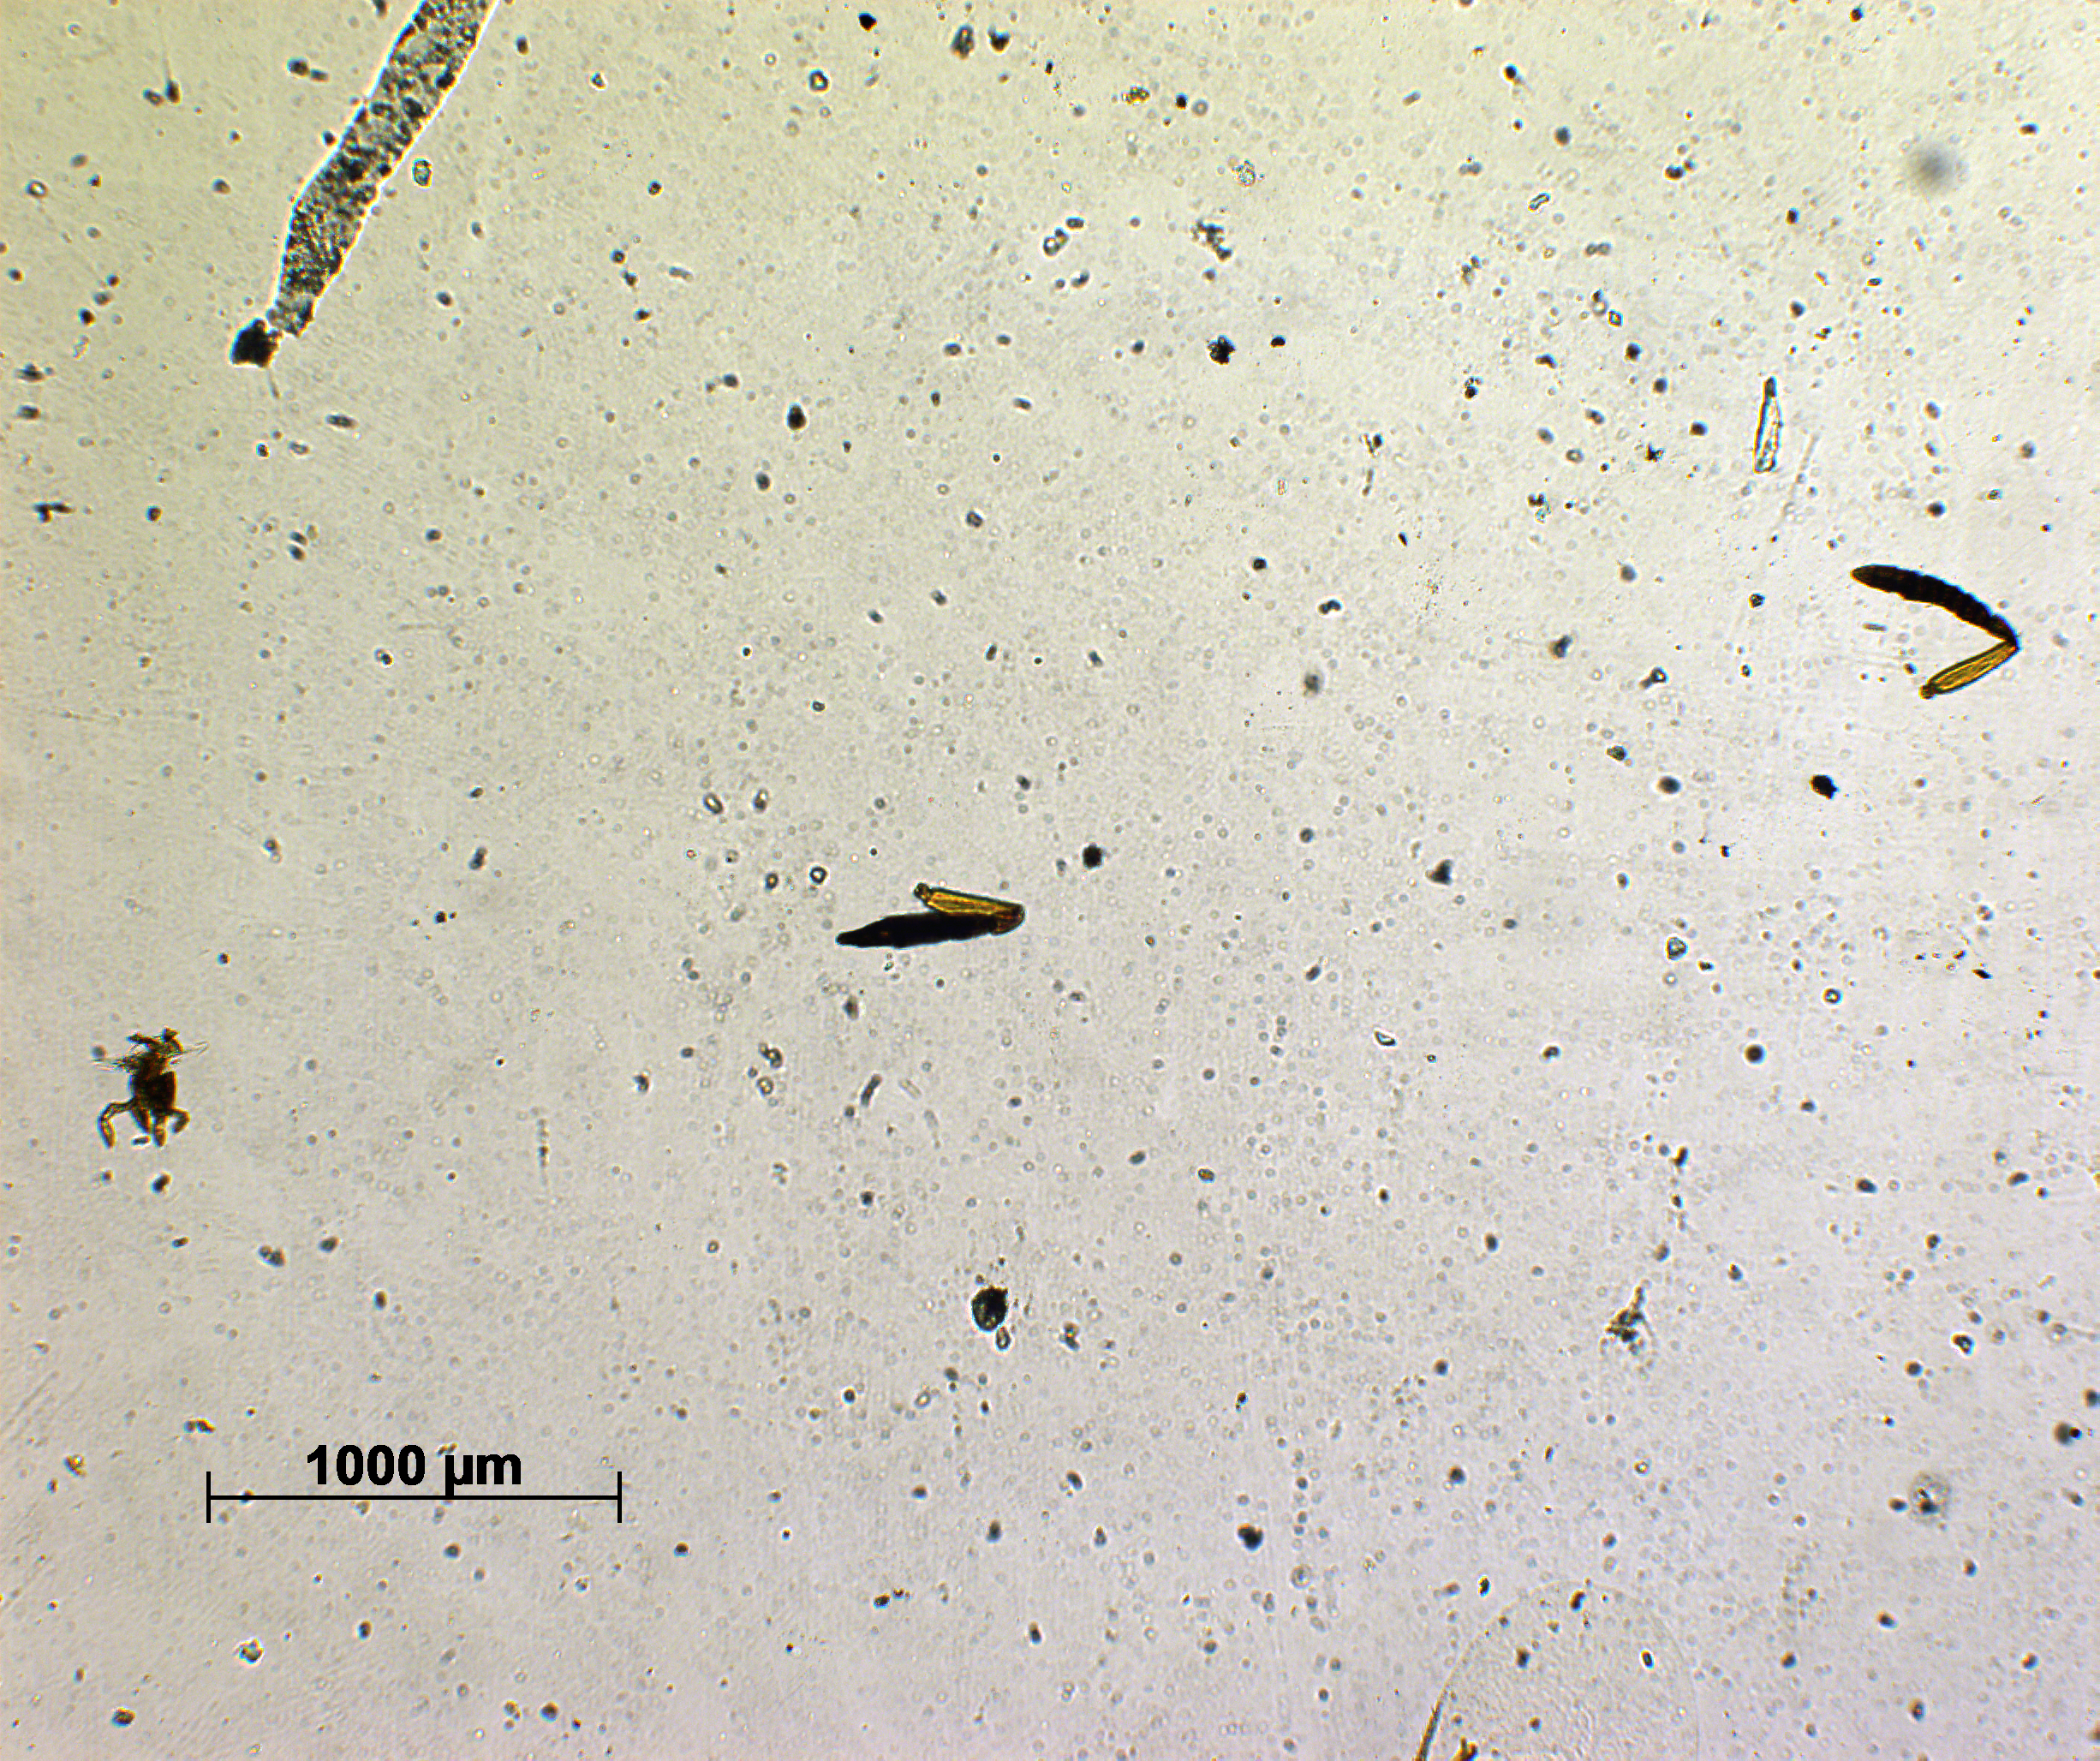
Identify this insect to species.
Pachyneuron deccanensis
